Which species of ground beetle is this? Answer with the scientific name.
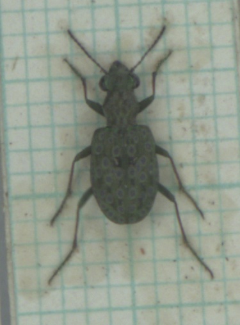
Elaphrus riparius
